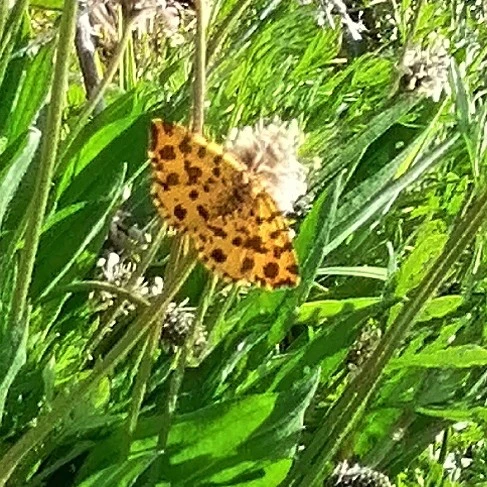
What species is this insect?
Pseudopanthera macularia
